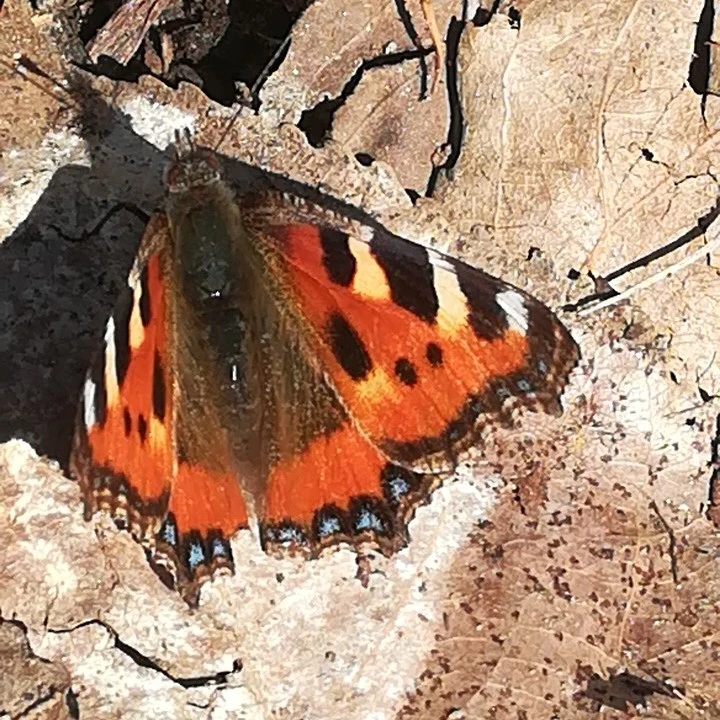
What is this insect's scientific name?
Aglais urticae
